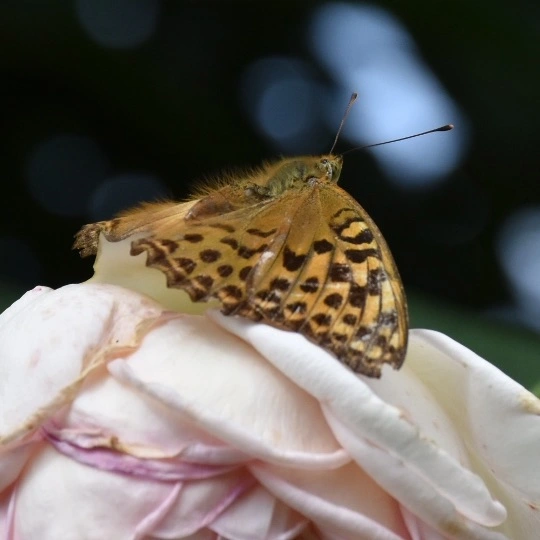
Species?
Argynnis paphia
